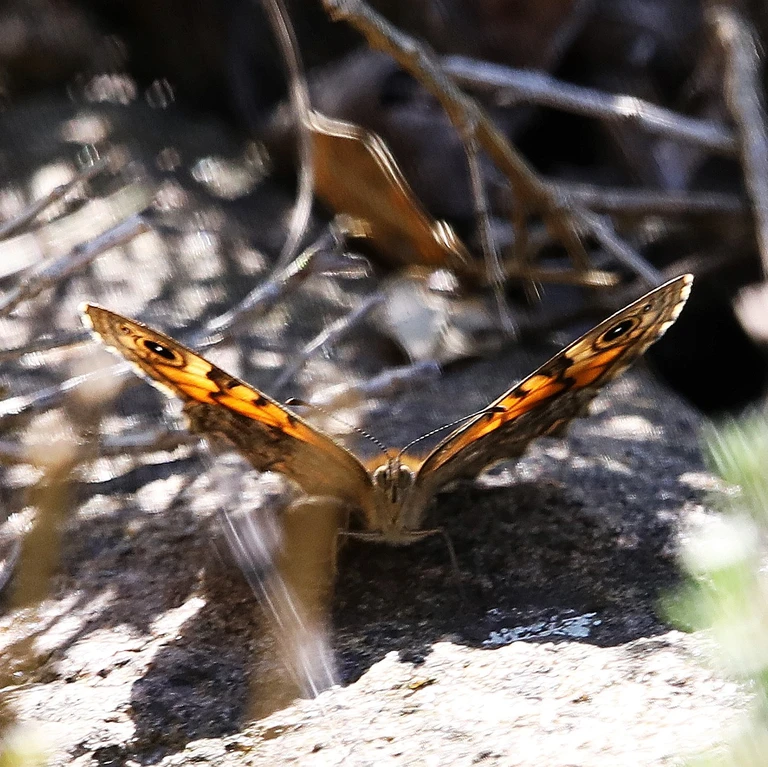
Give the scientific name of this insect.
Lasiommata megera (also Pararge megera)
